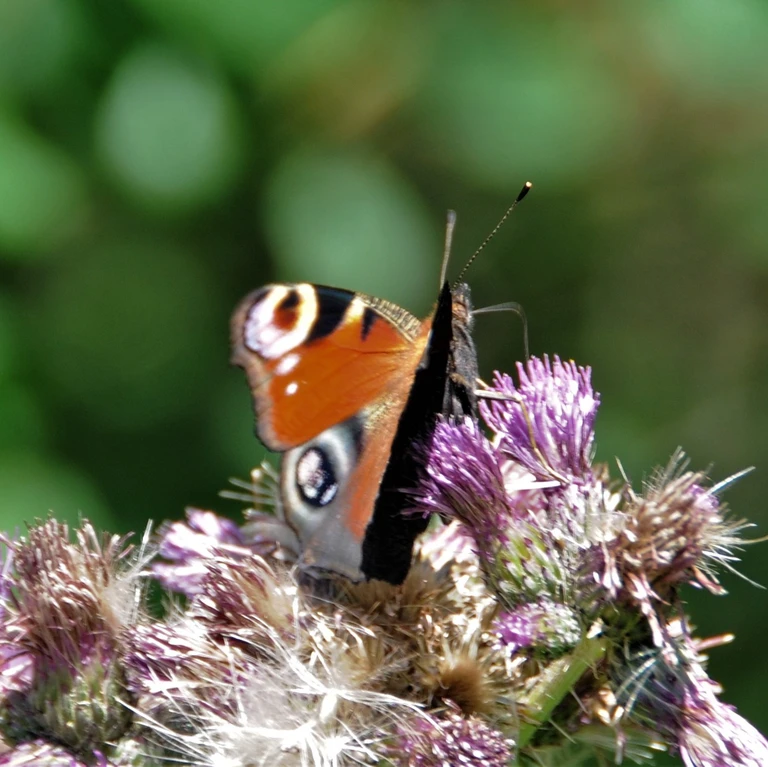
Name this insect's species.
Aglais io
